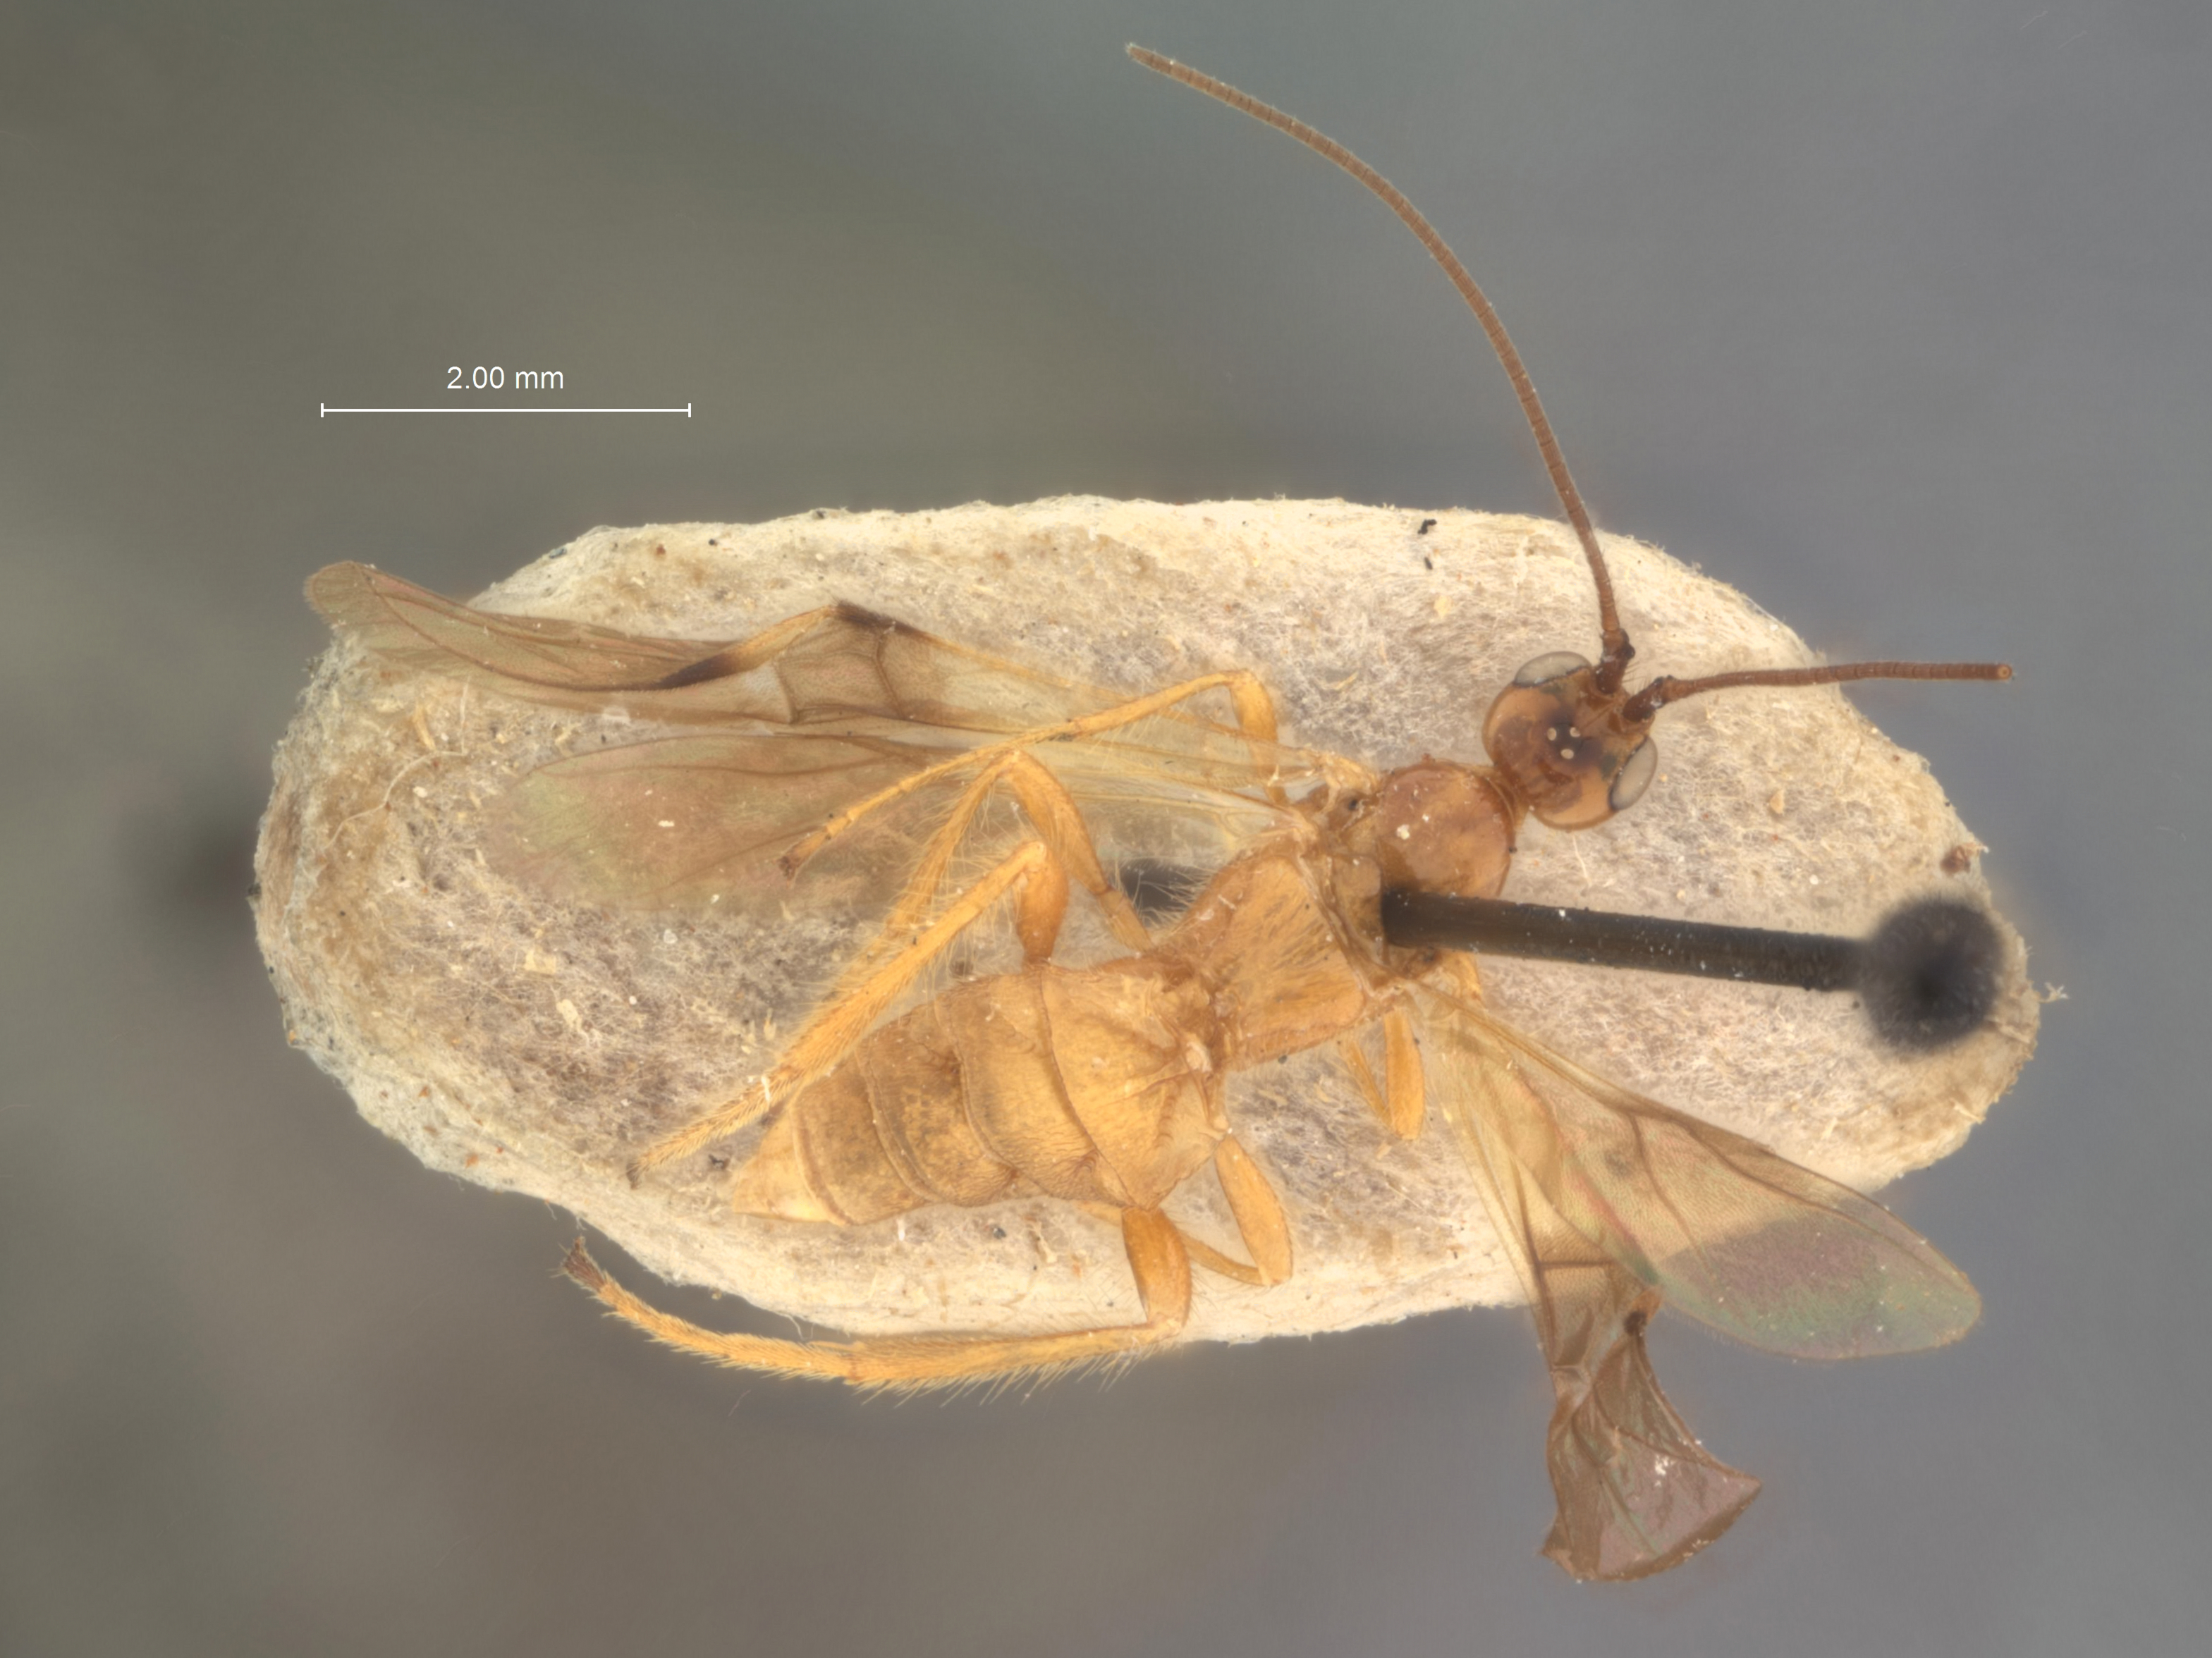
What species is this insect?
Platybracon javensis
